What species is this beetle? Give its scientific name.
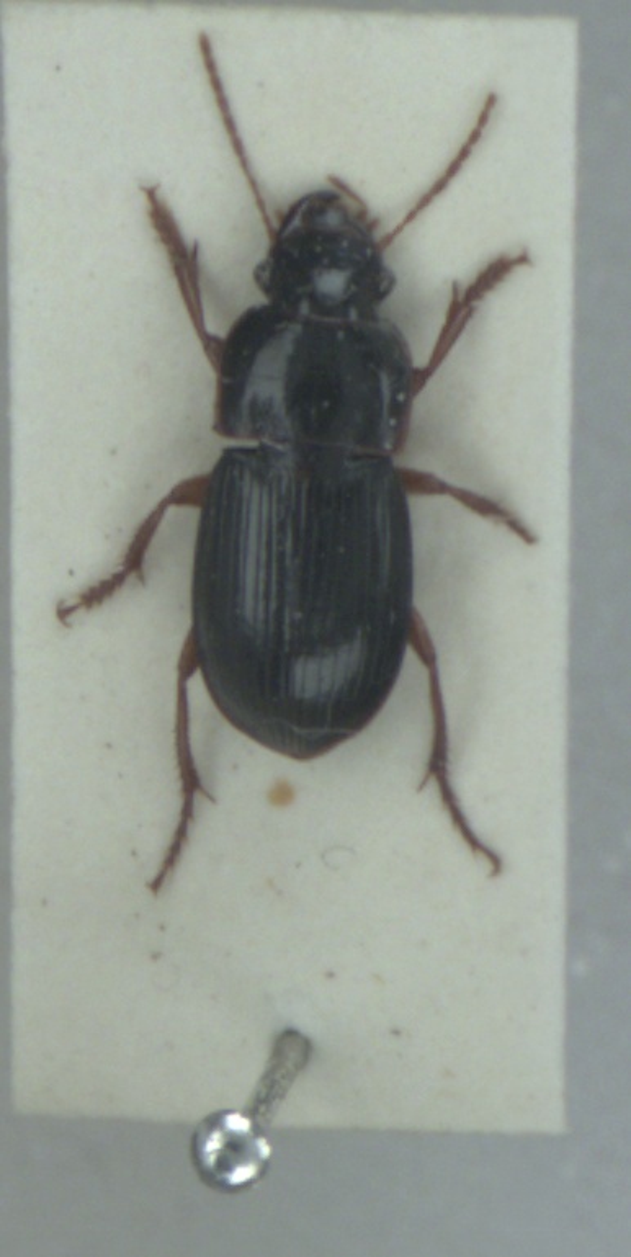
Harpalus latus
